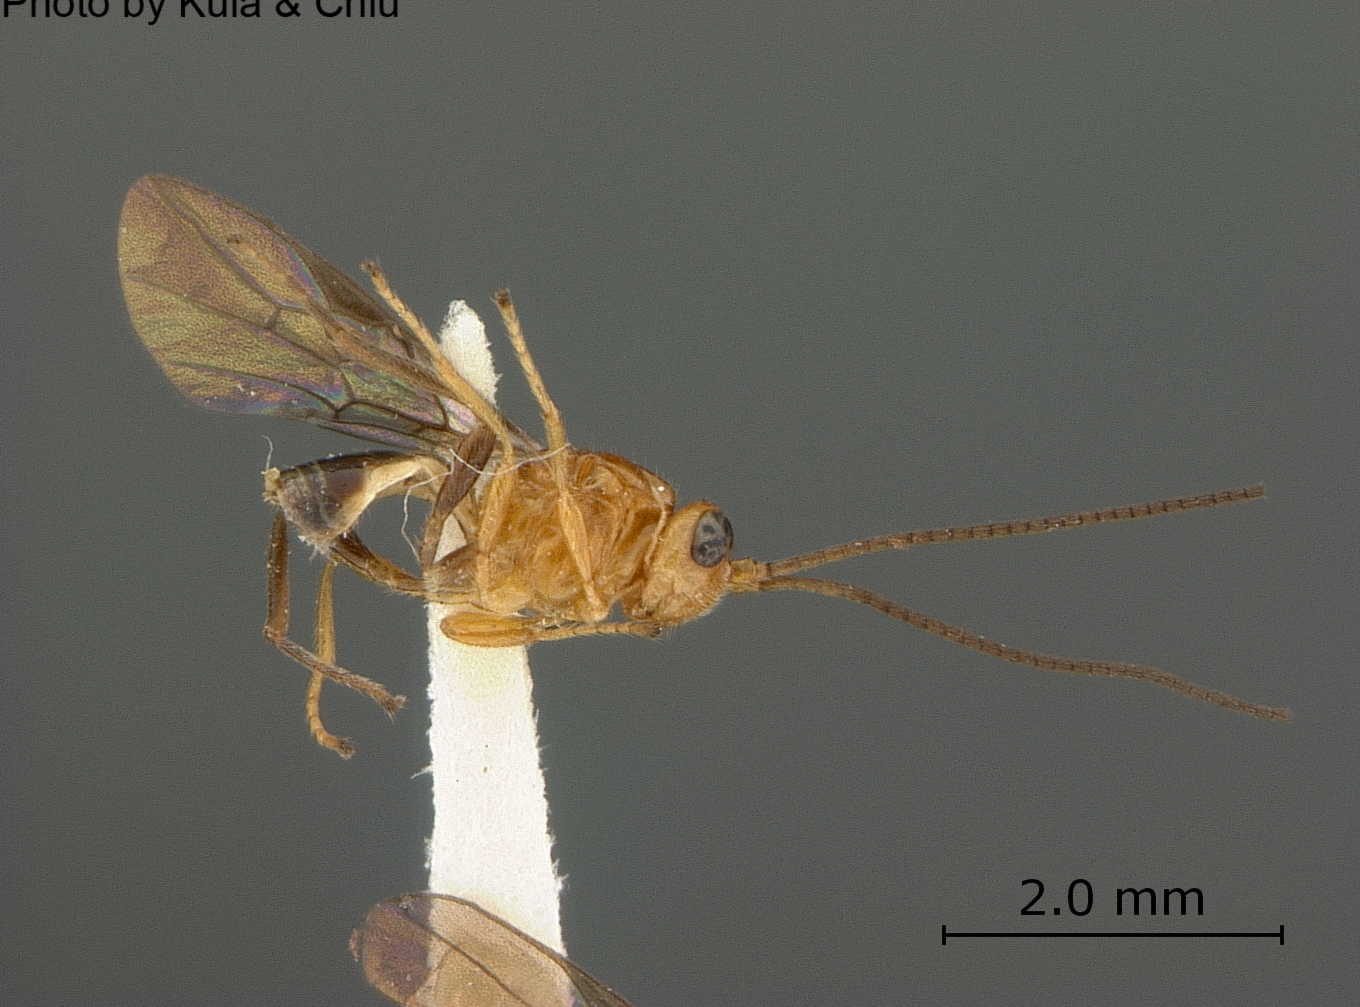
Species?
Biosteres acidusae
